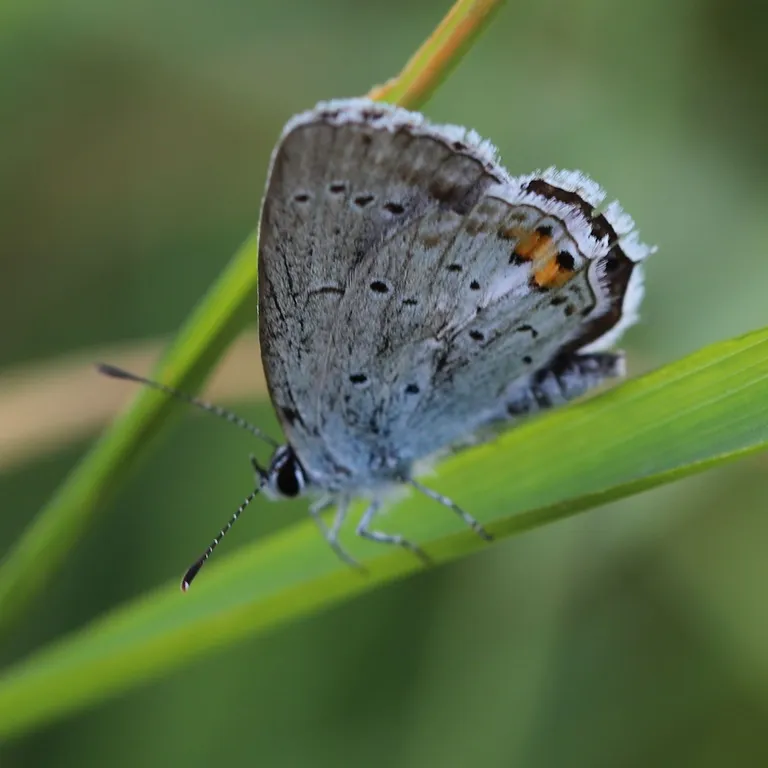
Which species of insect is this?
Cupido argiades (also Elkalyce argiades)
